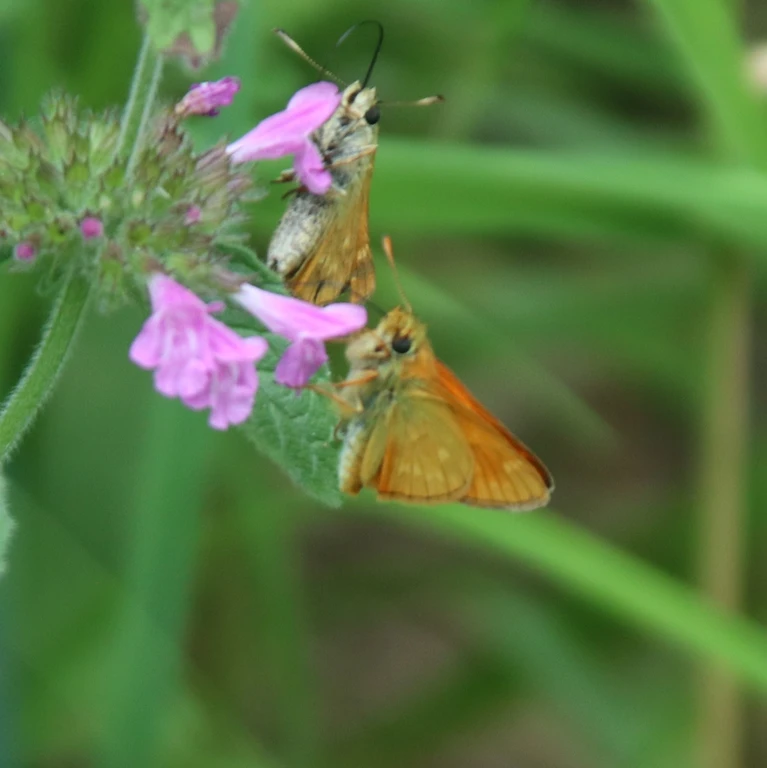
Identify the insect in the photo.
Ochlodes sylvanus (also Ochlodes venata)
